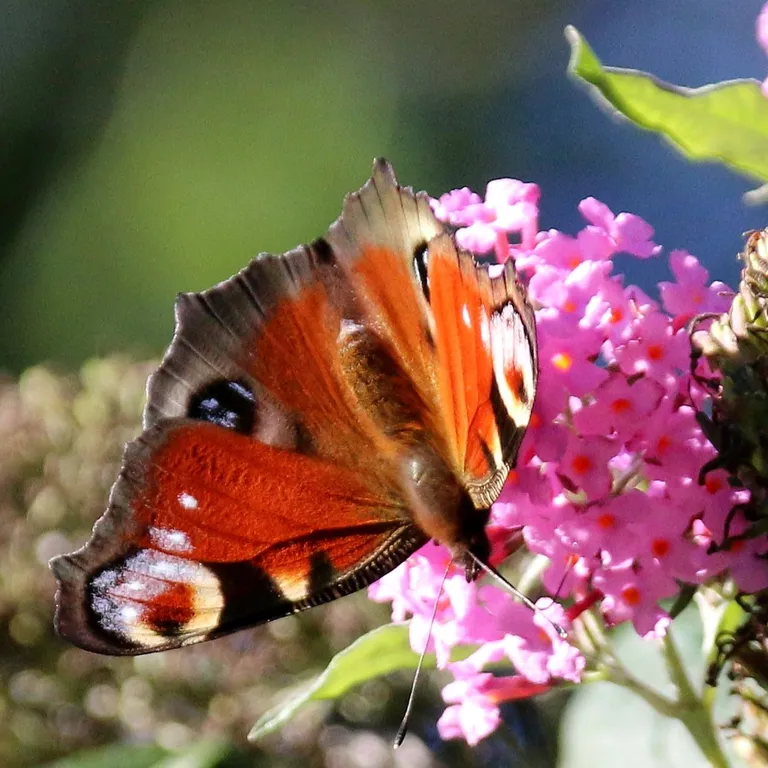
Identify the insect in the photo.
Aglais io
